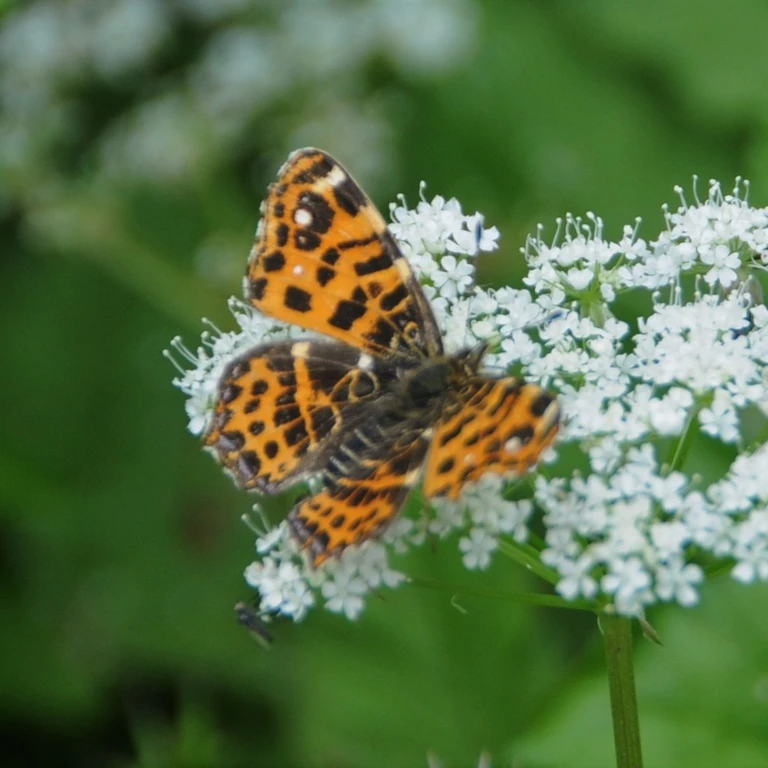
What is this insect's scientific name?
Araschnia levana
